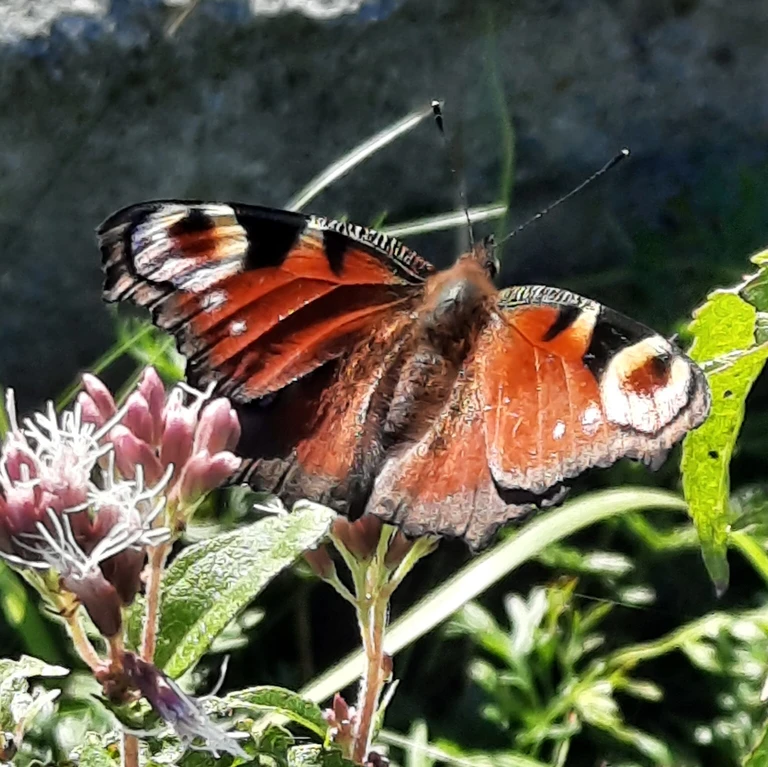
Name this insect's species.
Aglais io
